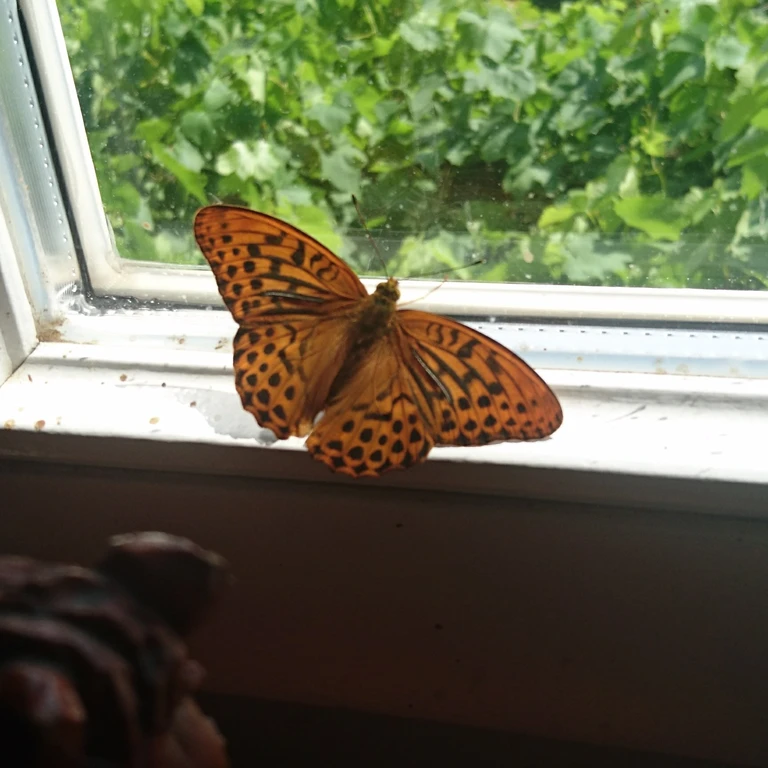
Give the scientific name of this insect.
Argynnis paphia
